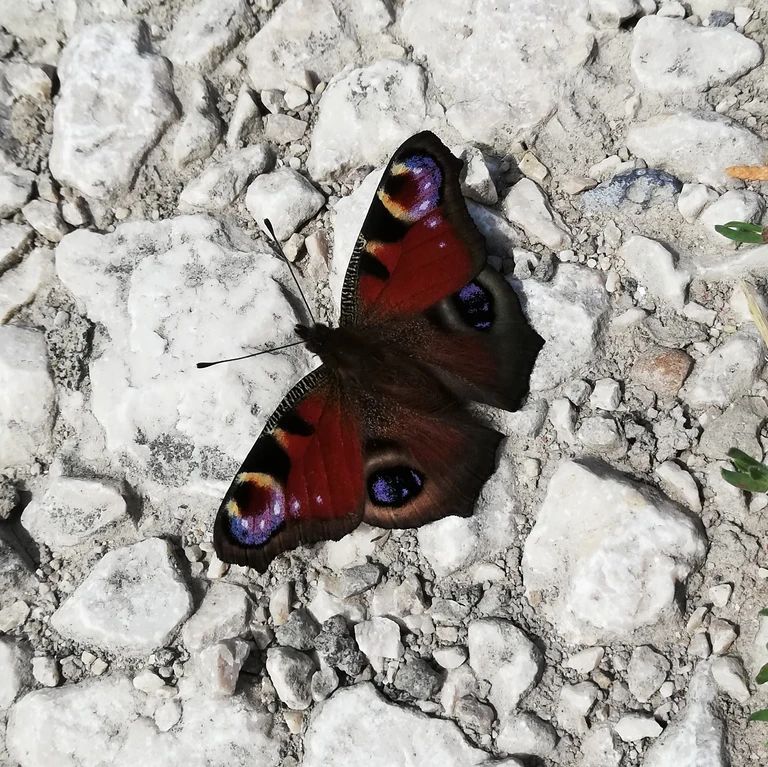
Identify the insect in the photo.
Aglais io
